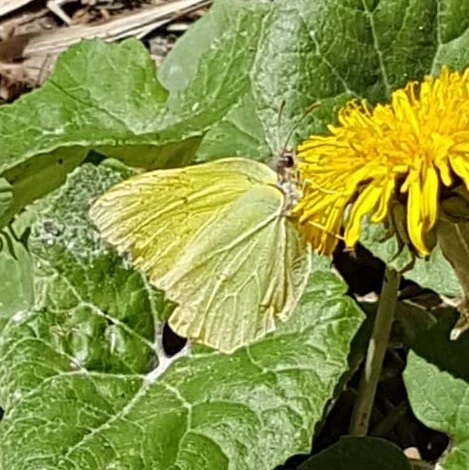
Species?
Gonepteryx rhamni
